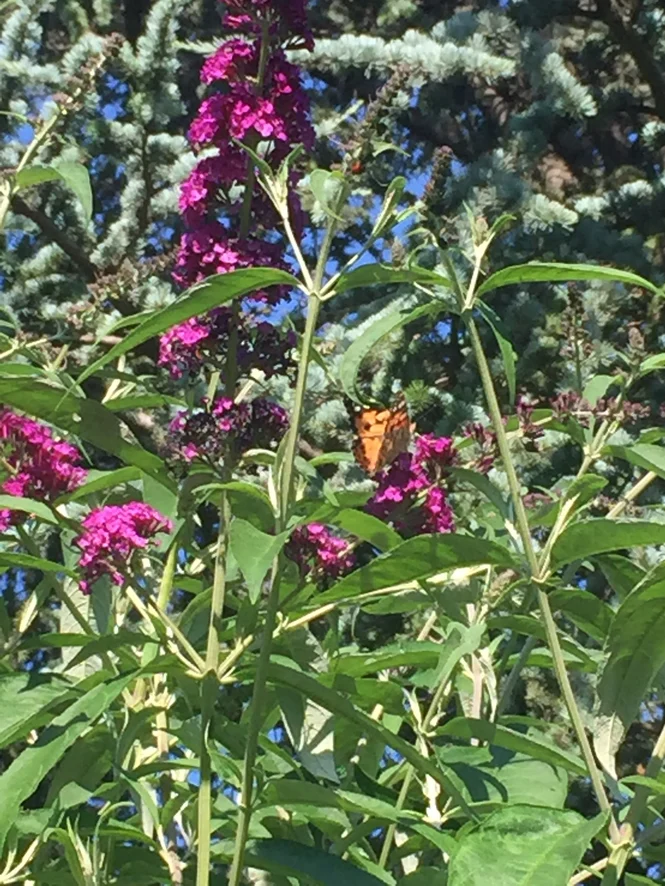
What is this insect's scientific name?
Vanessa cardui
